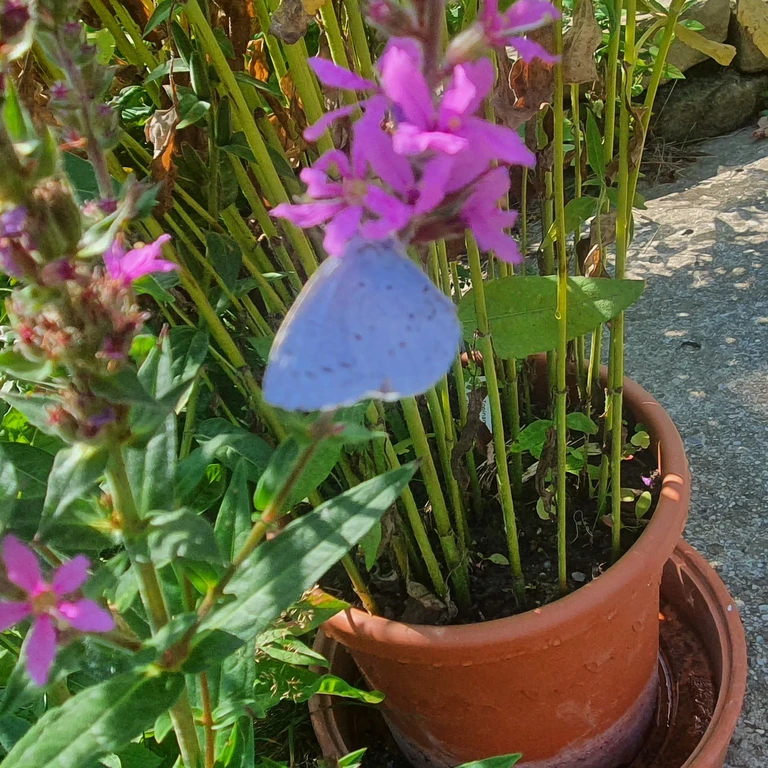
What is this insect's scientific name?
Celastrina argiolus
